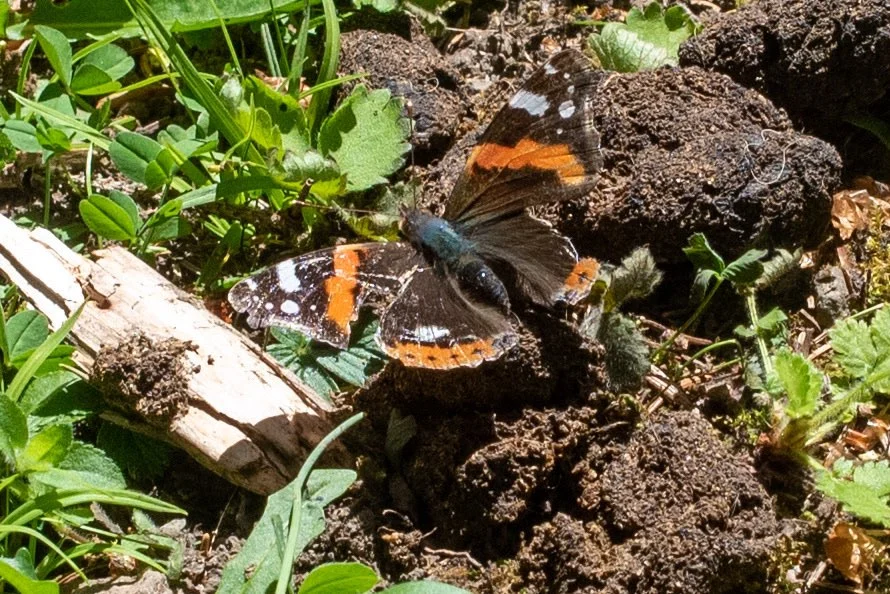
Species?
Vanessa atalanta
